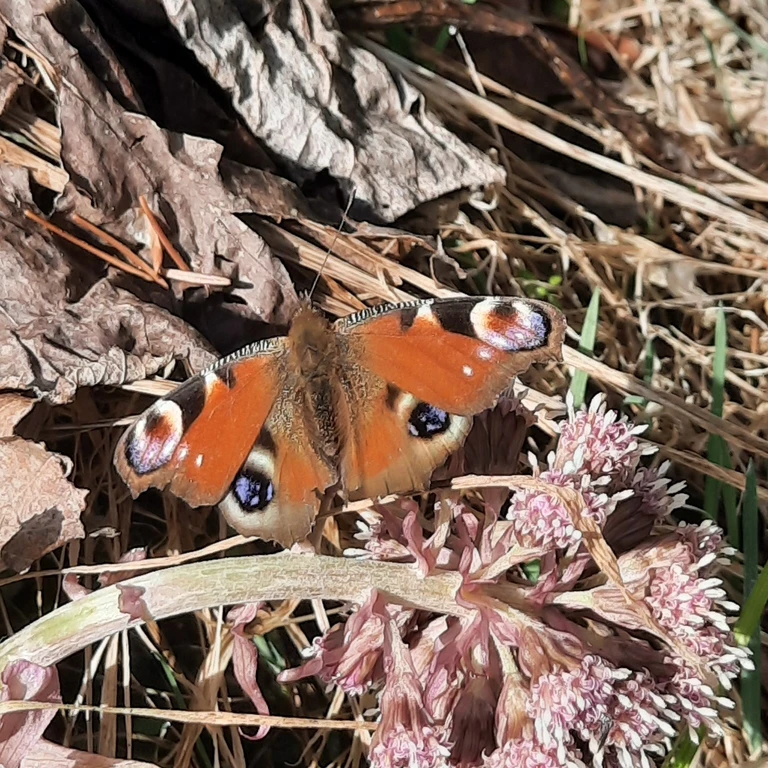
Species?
Aglais io
